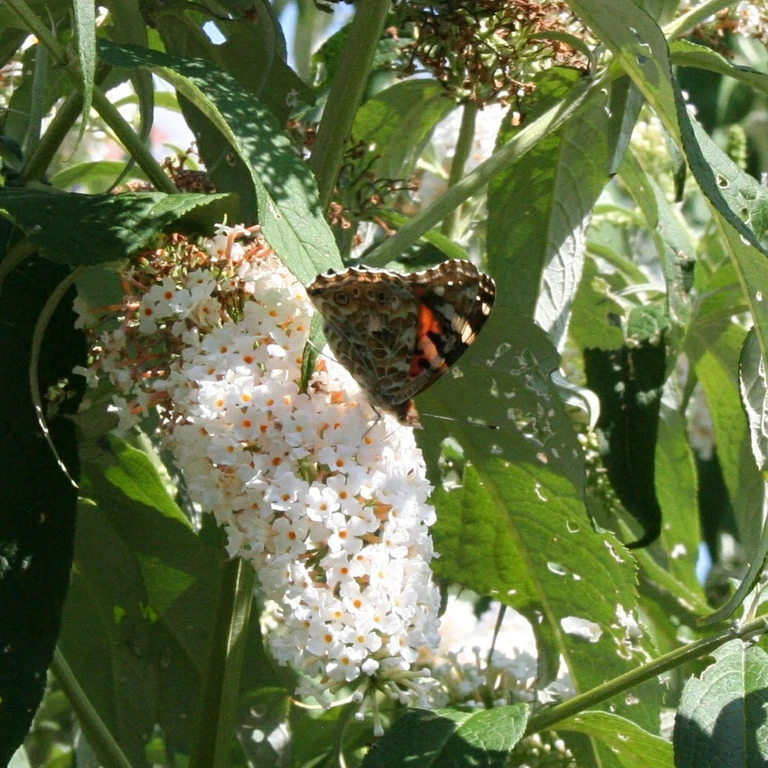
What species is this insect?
Vanessa cardui
